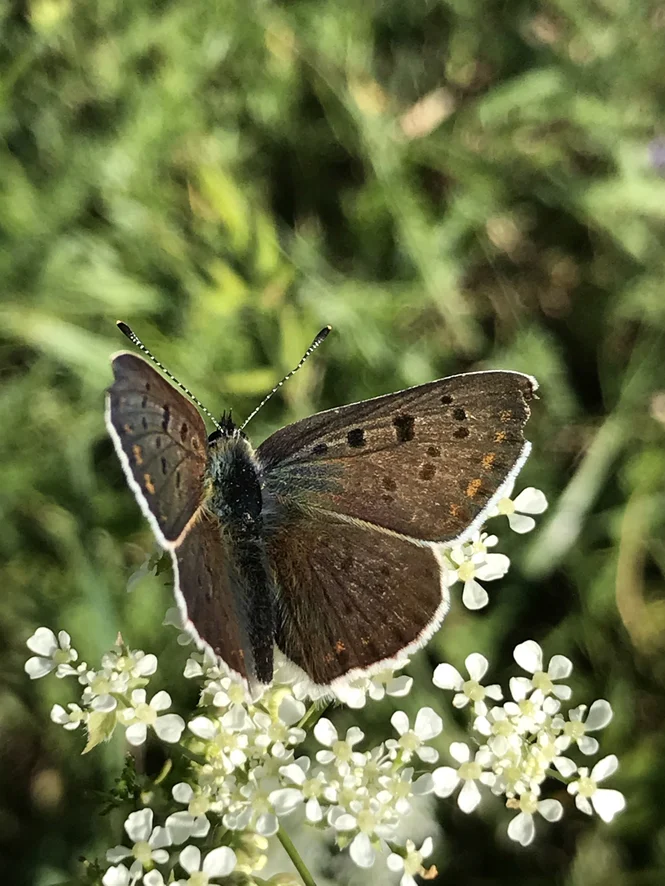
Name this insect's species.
Lycaena tityrus (also Loweia tityrus)
